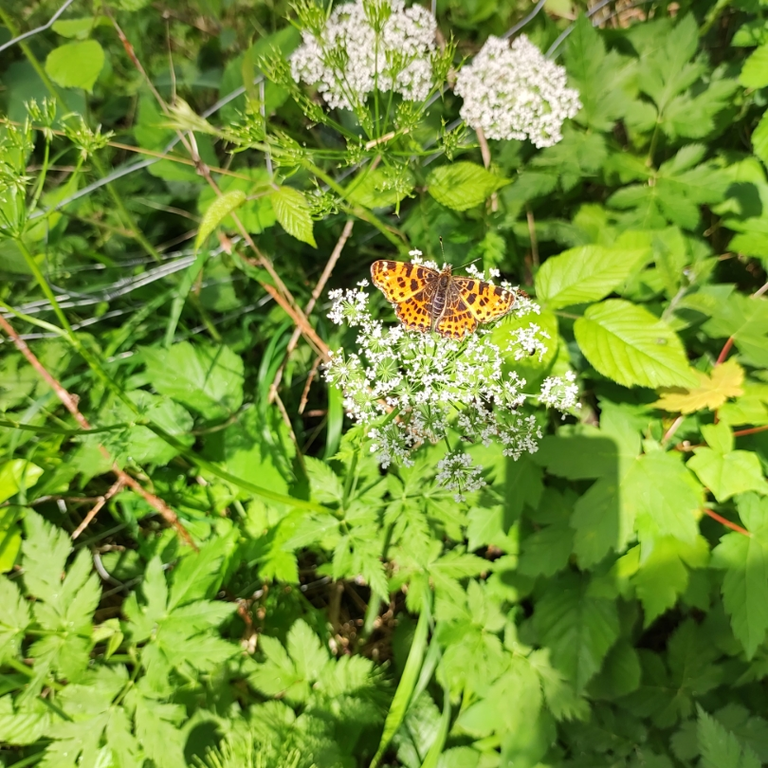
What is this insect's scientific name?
Araschnia levana
